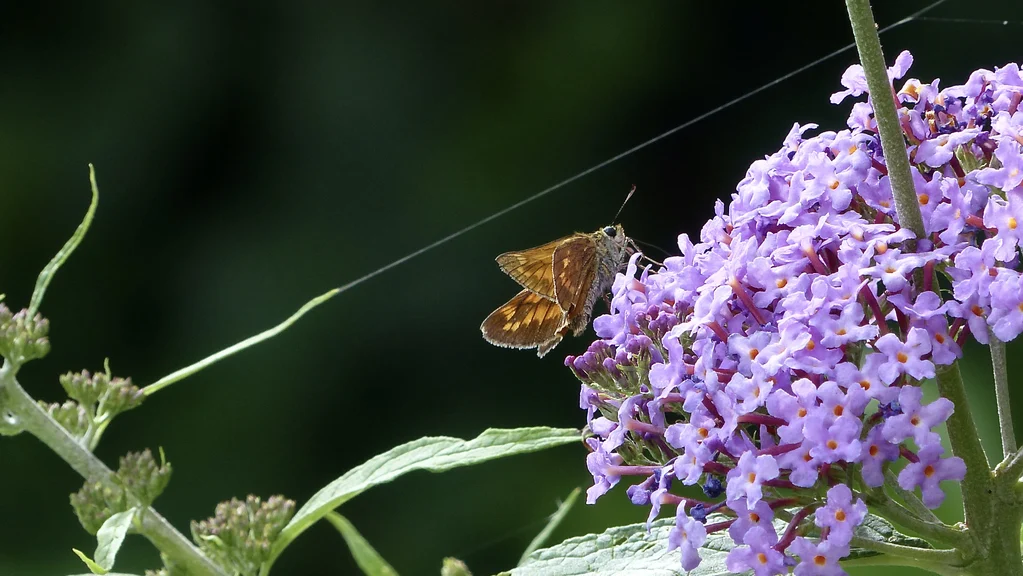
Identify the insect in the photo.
Ochlodes sylvanus (also Ochlodes venata)
